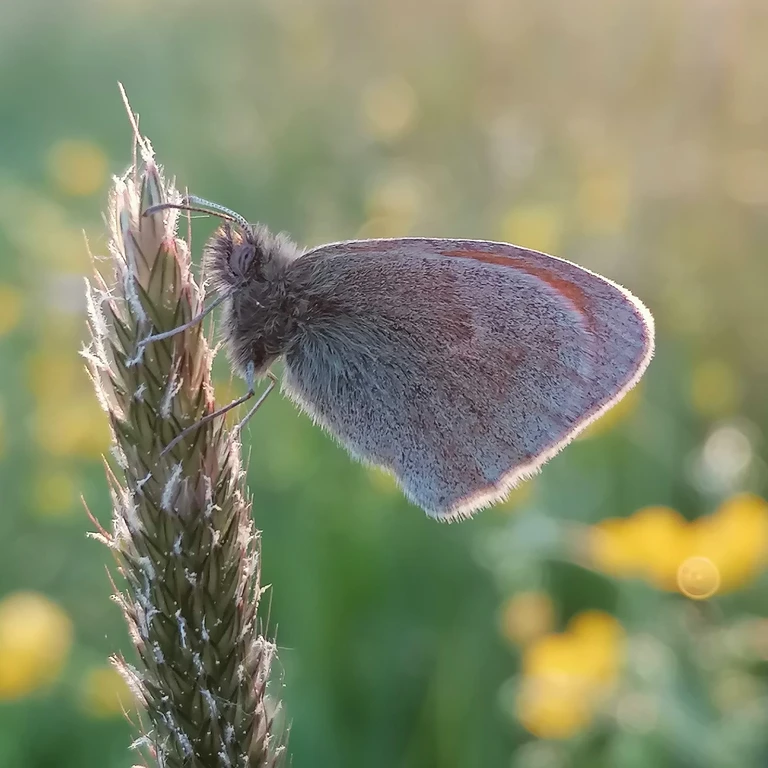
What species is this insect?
Coenonympha pamphilus
